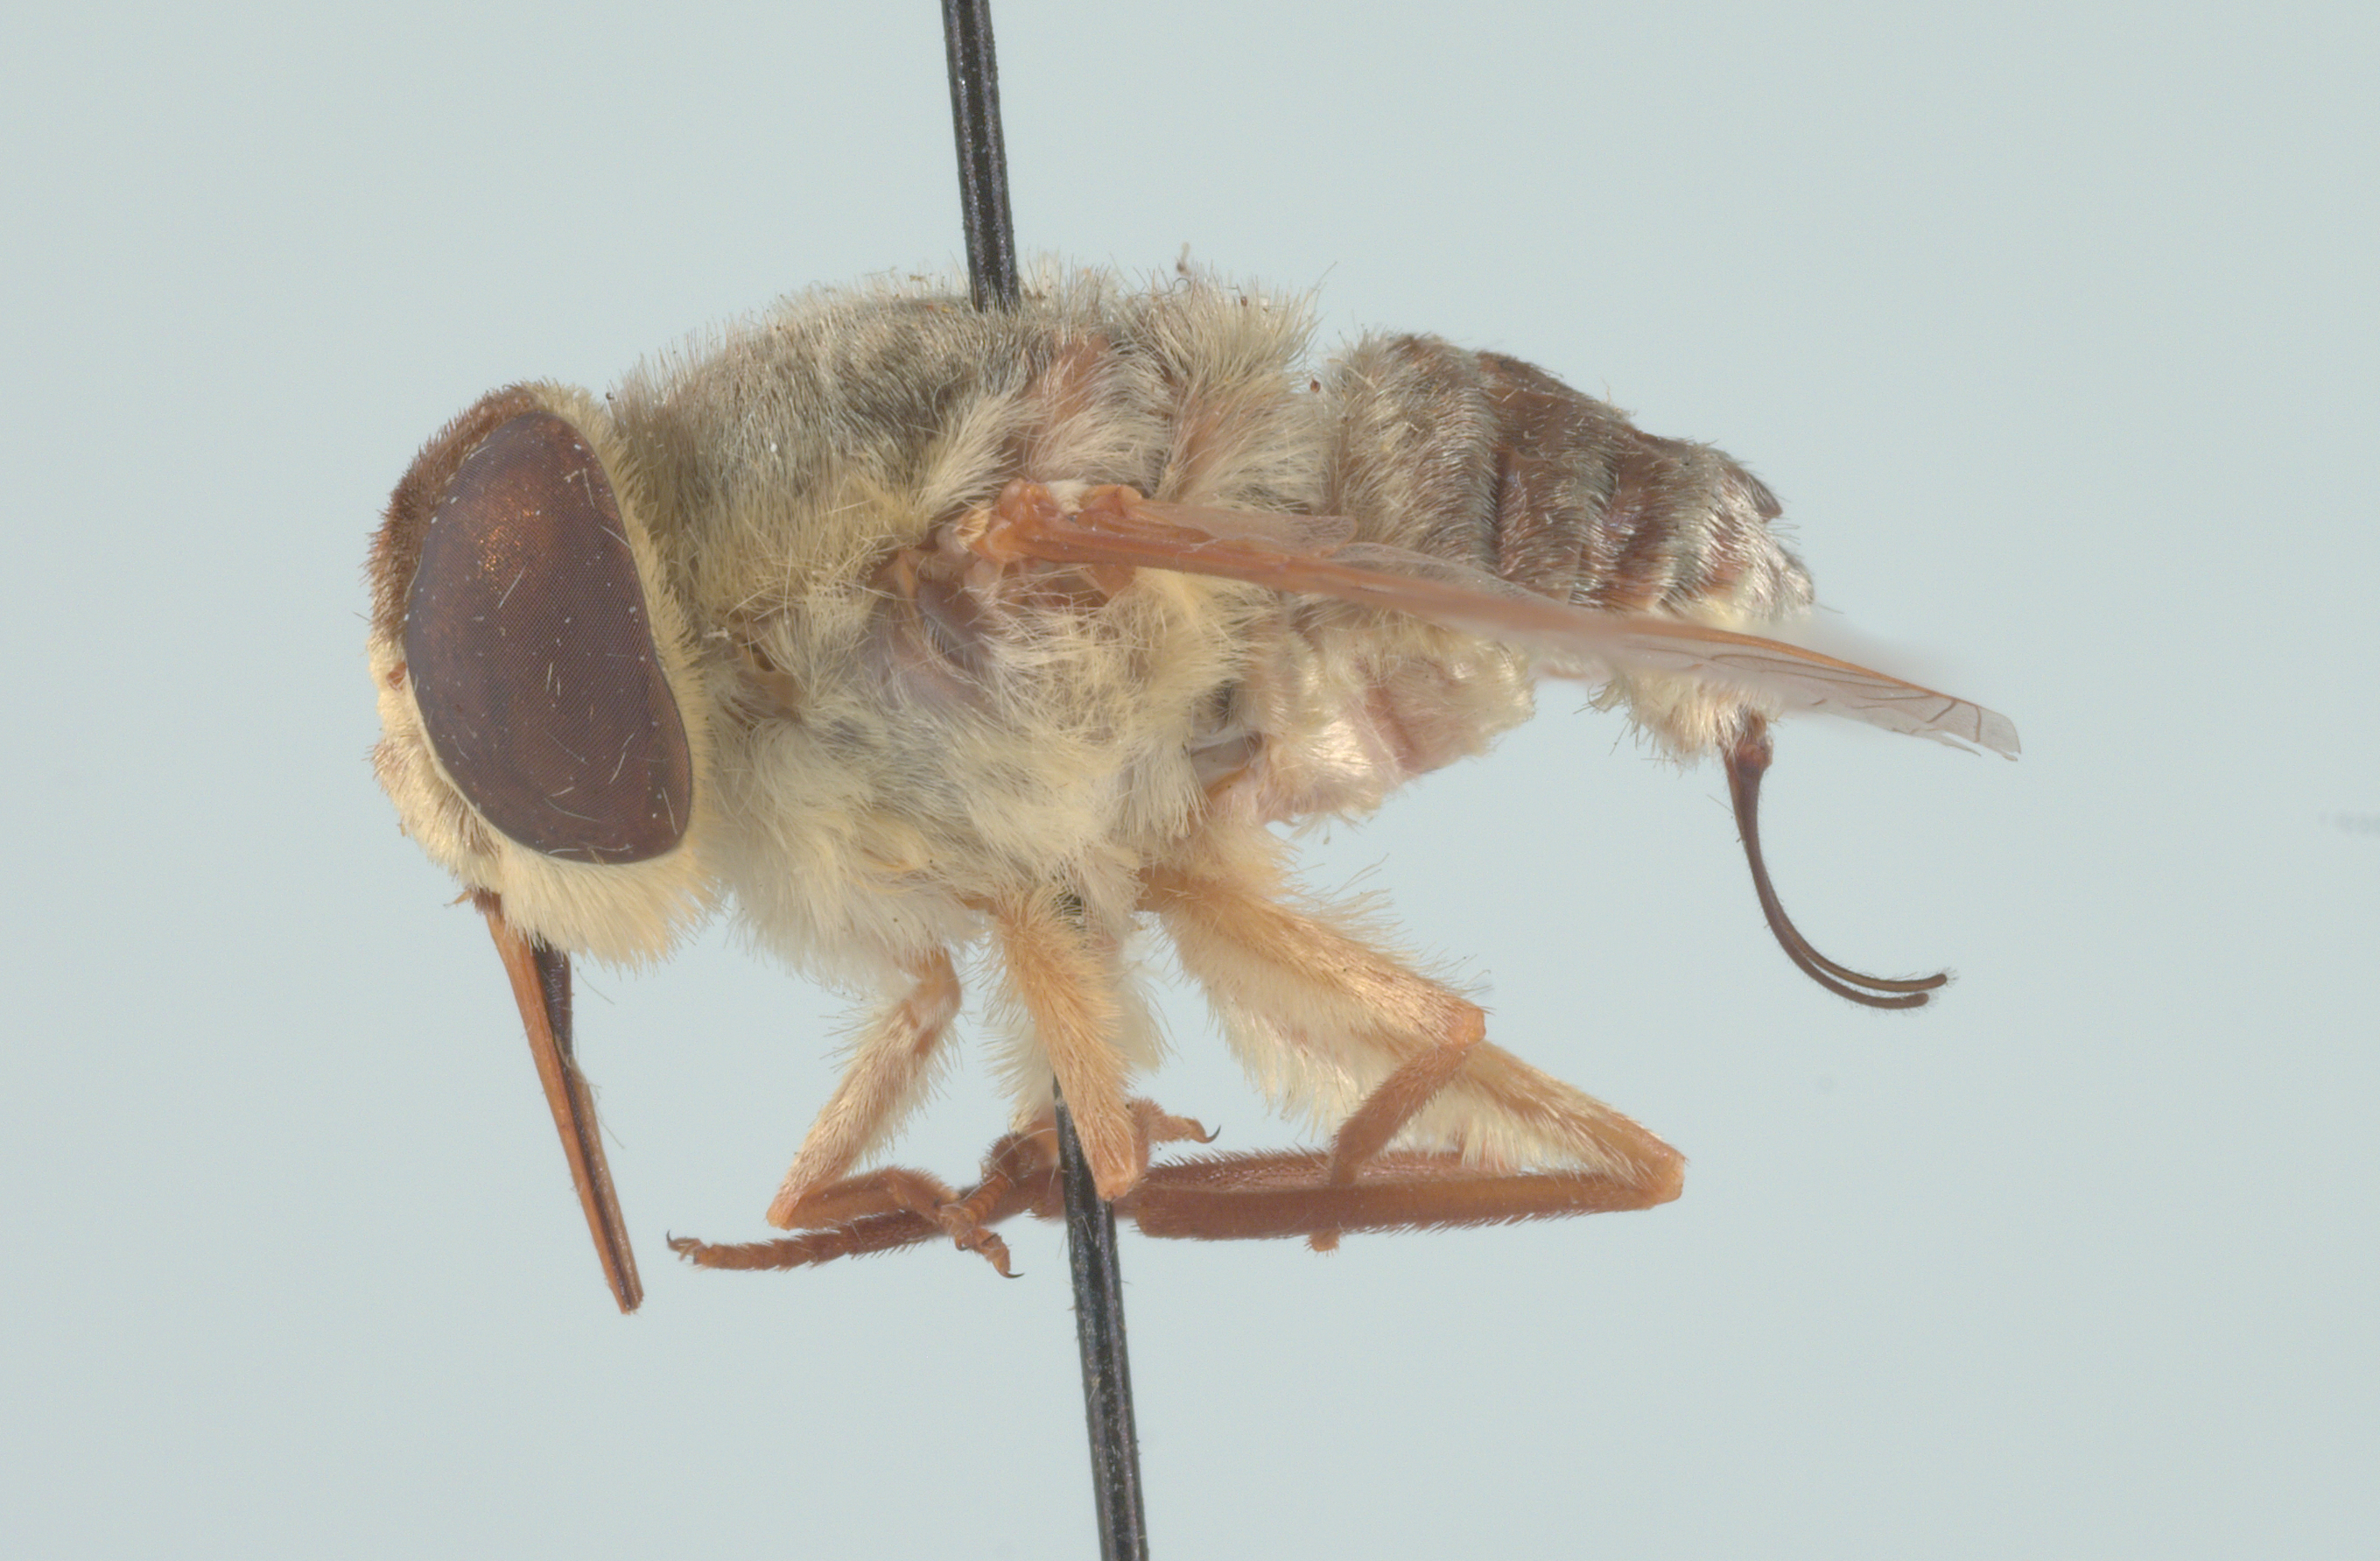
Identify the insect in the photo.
Neorhynchocephalus volaticus
